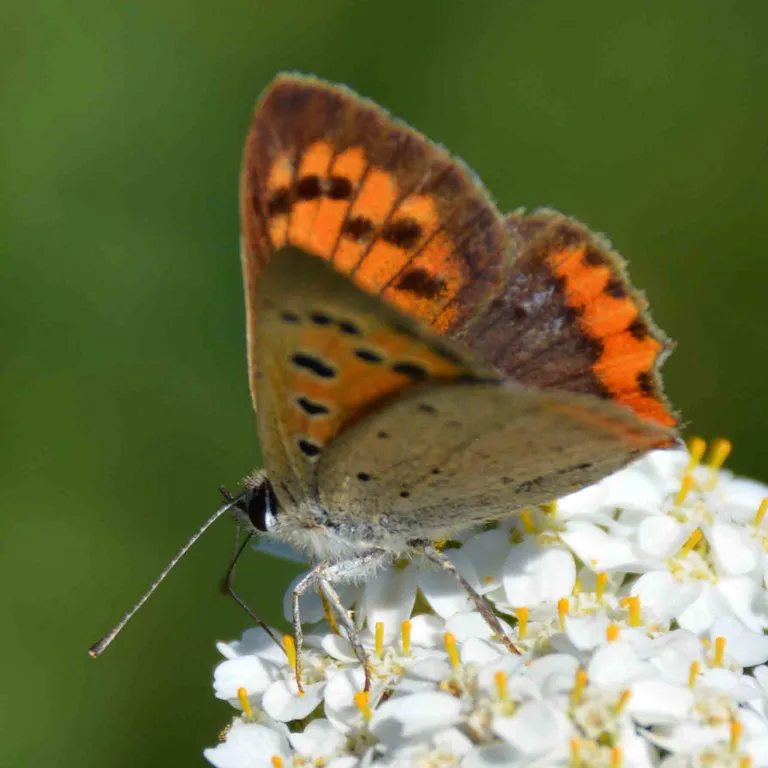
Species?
Lycaena phlaeas
